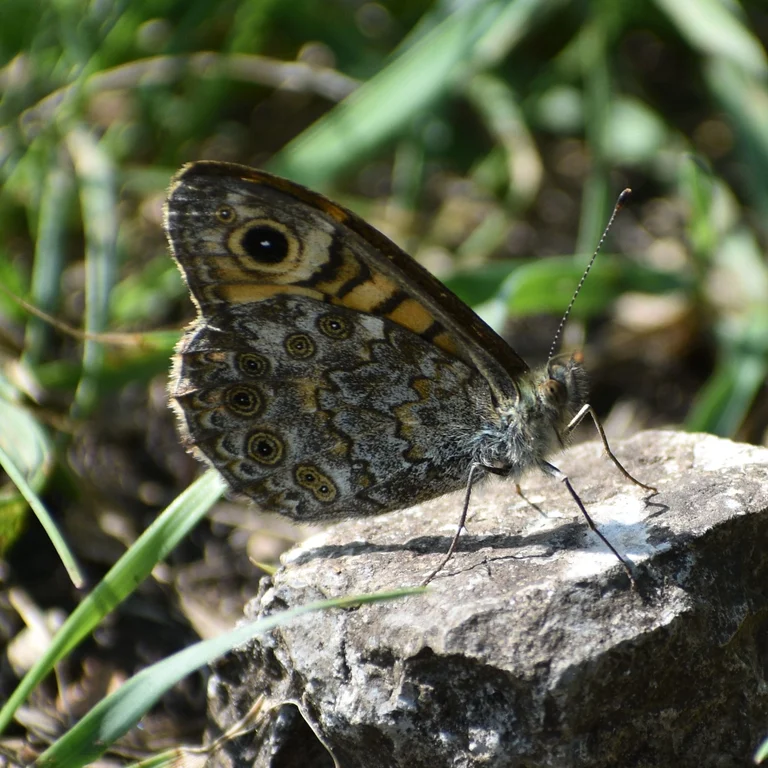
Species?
Lasiommata megera (also Pararge megera)
